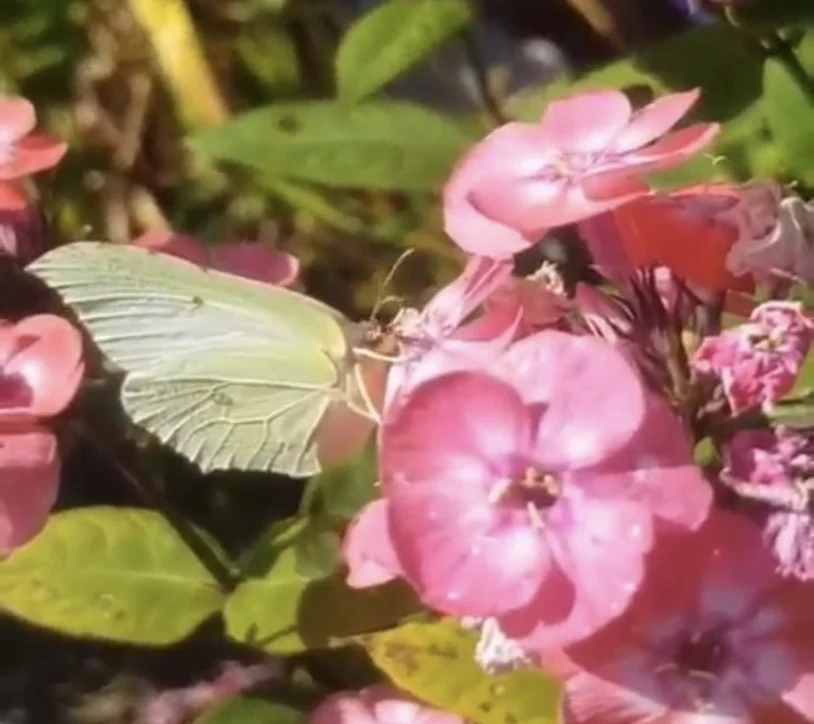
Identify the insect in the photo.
Gonepteryx rhamni
